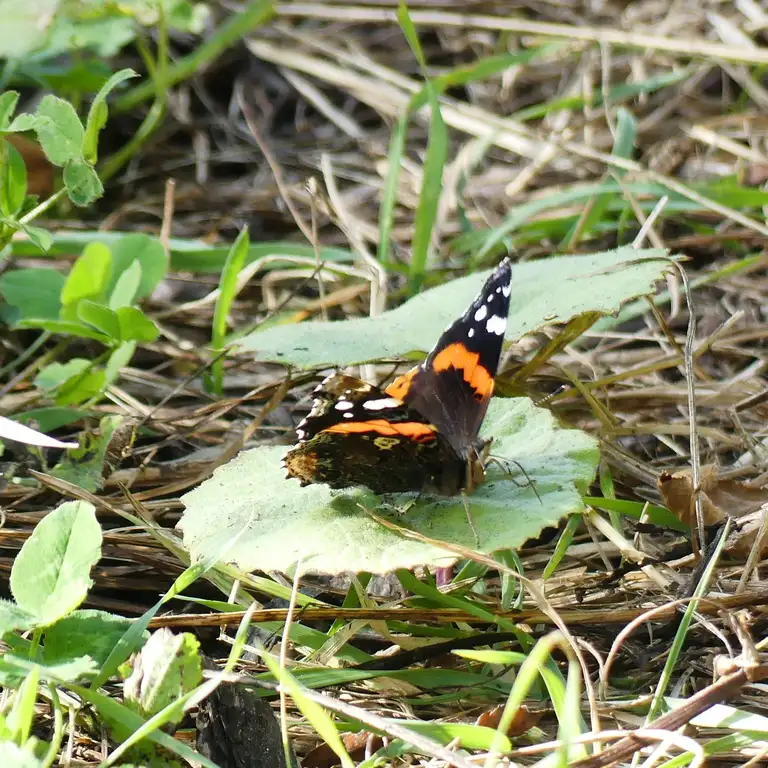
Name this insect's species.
Vanessa atalanta
